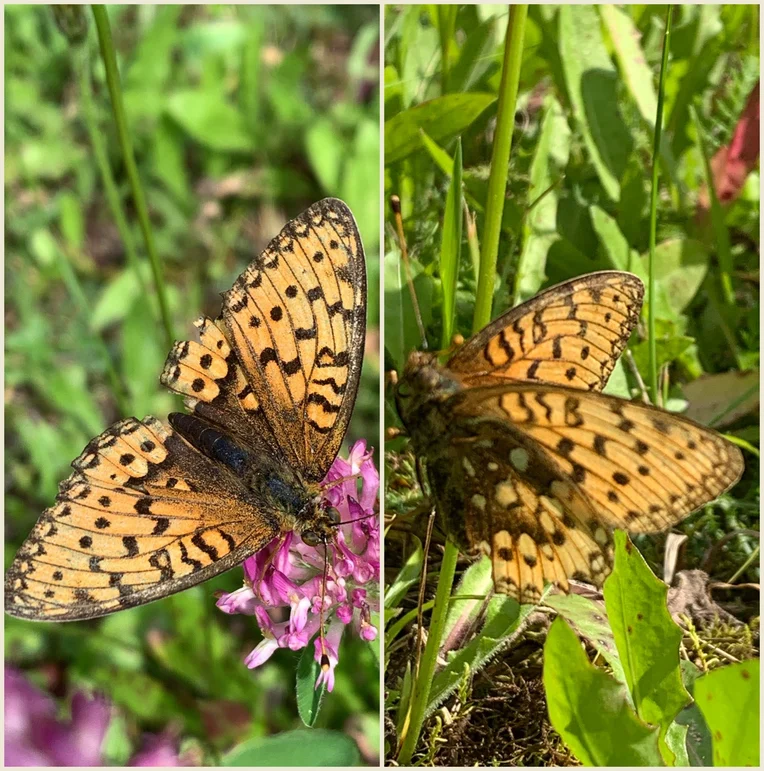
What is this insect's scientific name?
Speyeria aglaja
